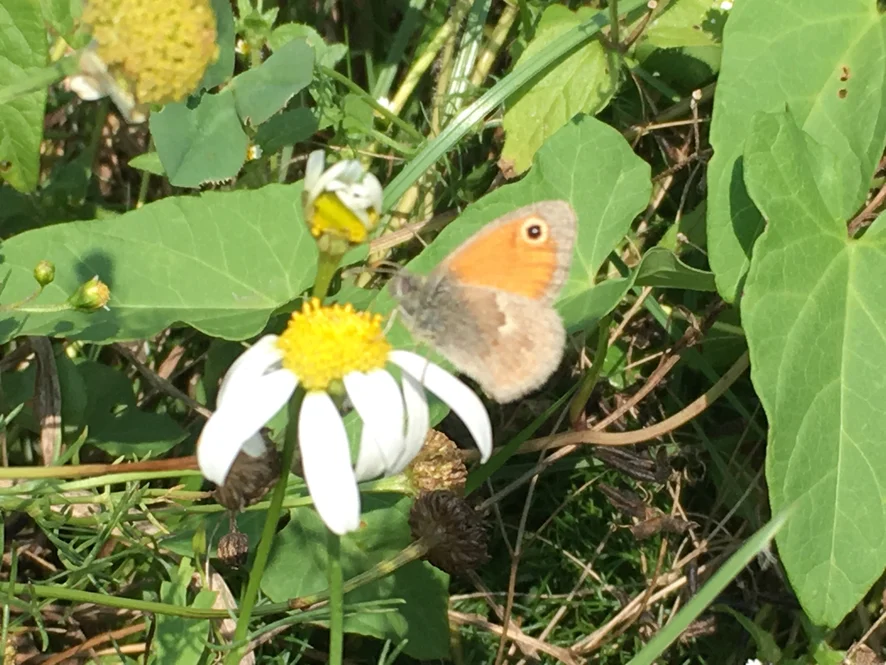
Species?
Coenonympha pamphilus
